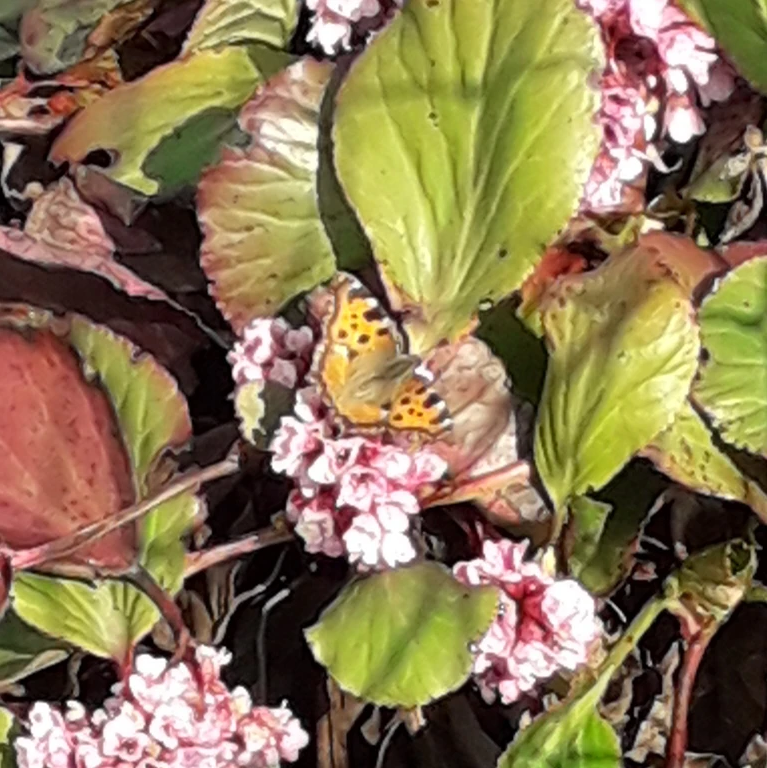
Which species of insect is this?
Nymphalis polychloros
